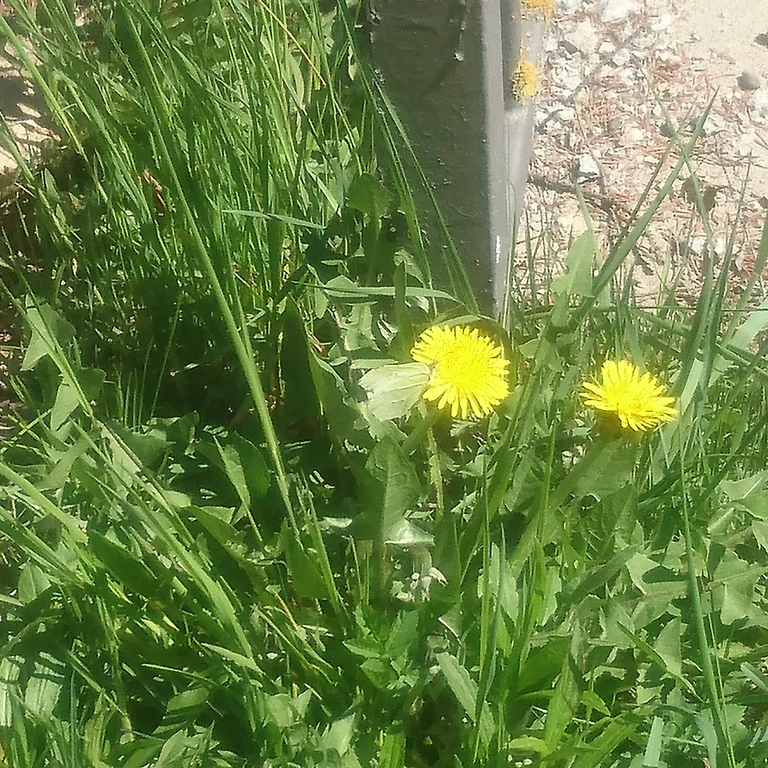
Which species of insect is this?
Gonepteryx rhamni
